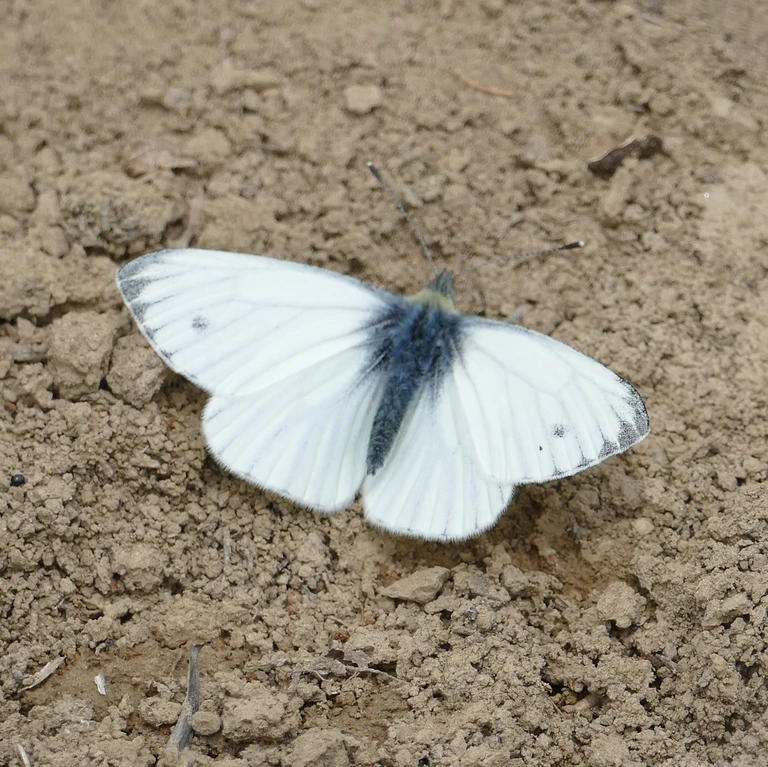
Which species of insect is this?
Pieris napi
